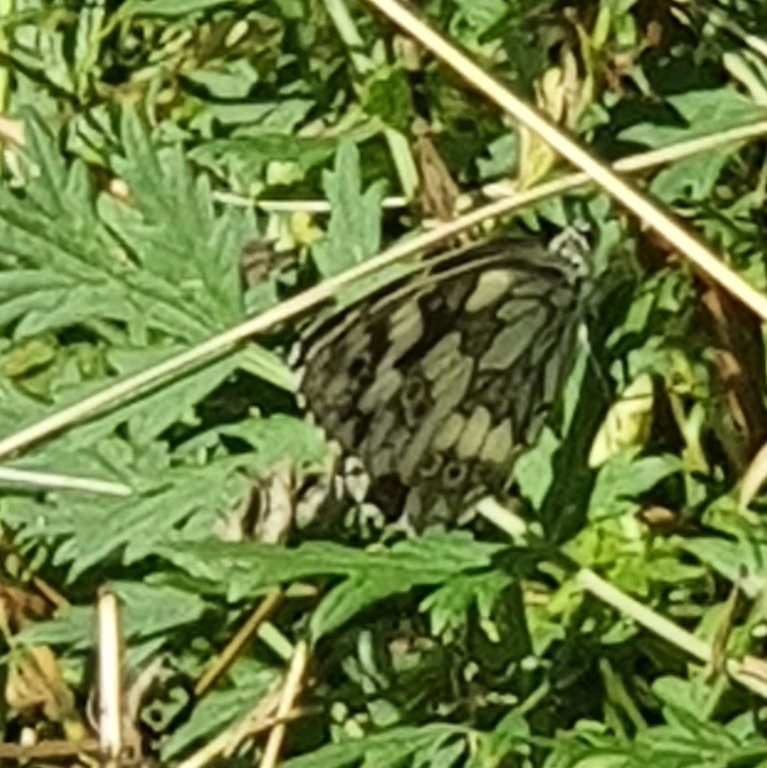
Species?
Melanargia galathea
